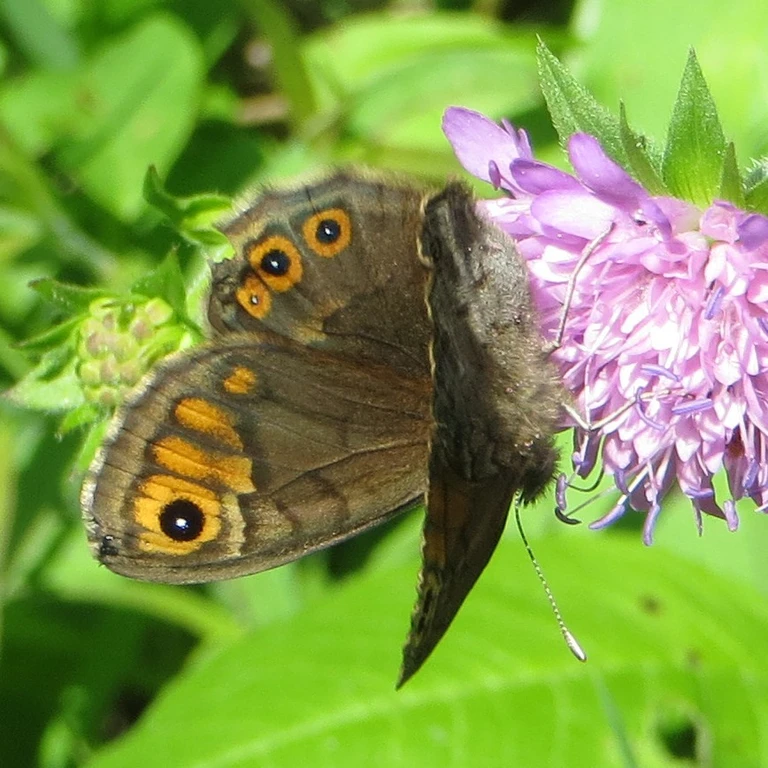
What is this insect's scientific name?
Lasiommata petropolitana (also Pararge petropolitana)
